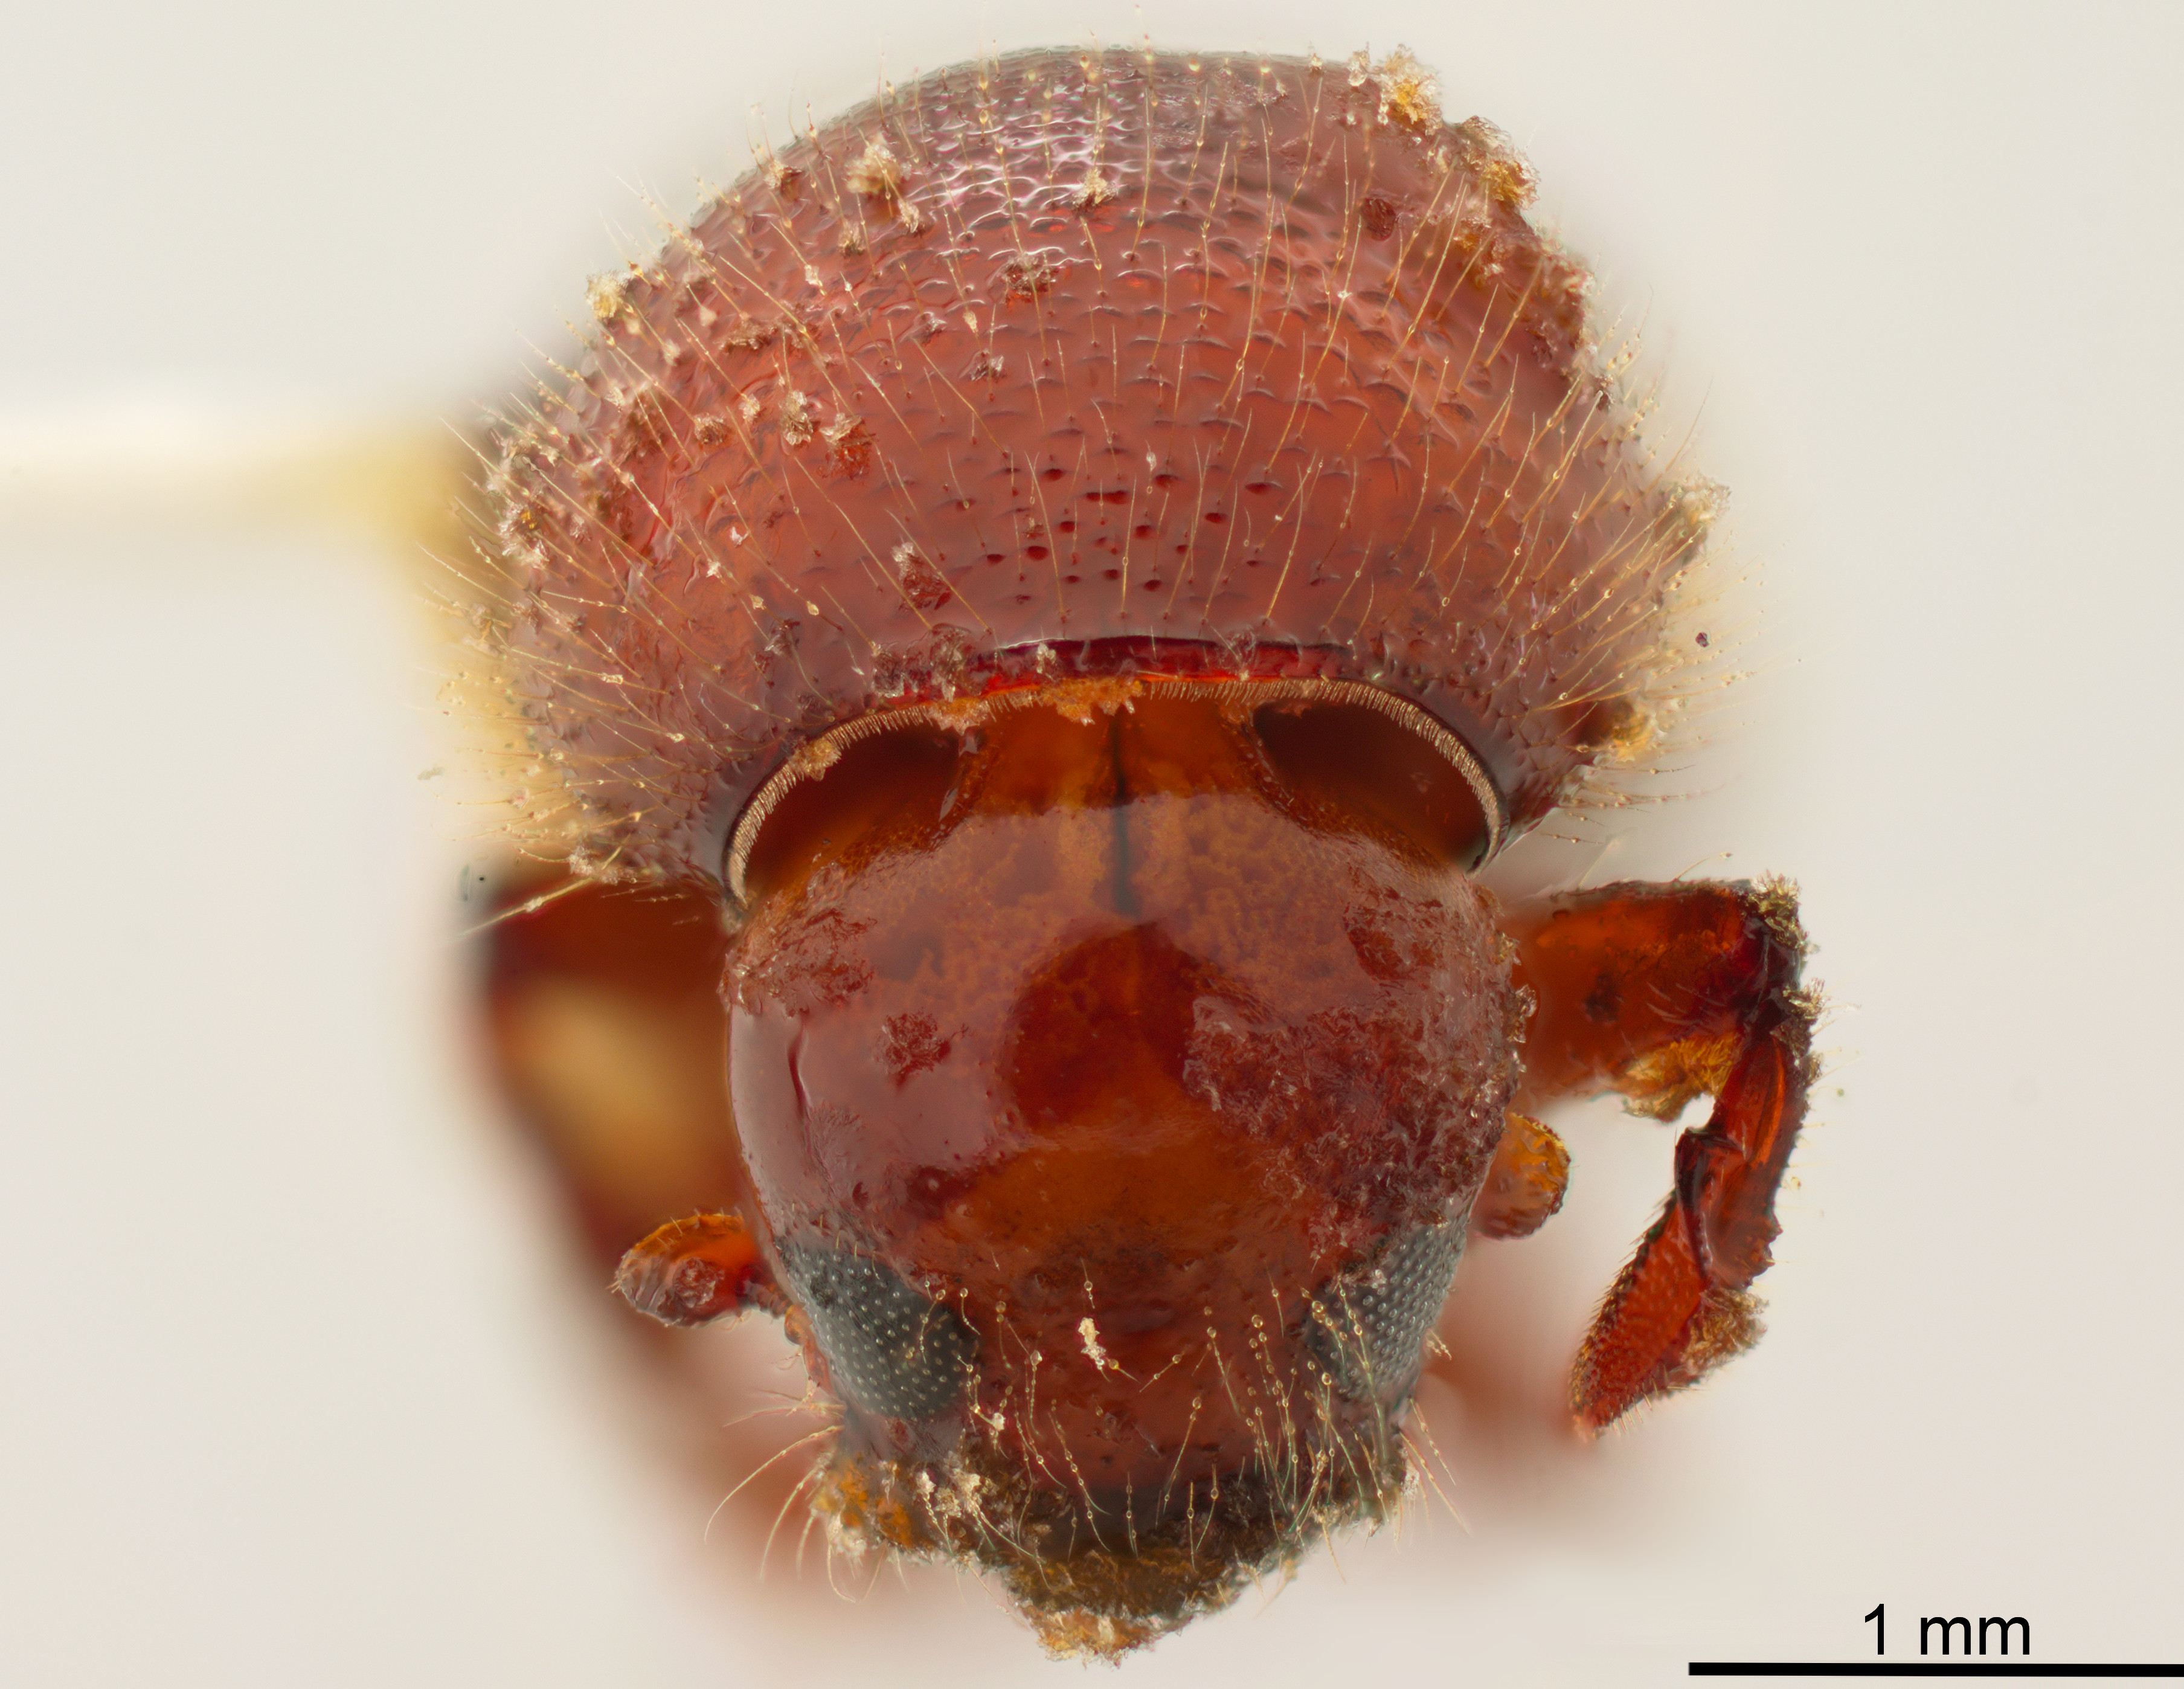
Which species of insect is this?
Beaverium insulindicus
